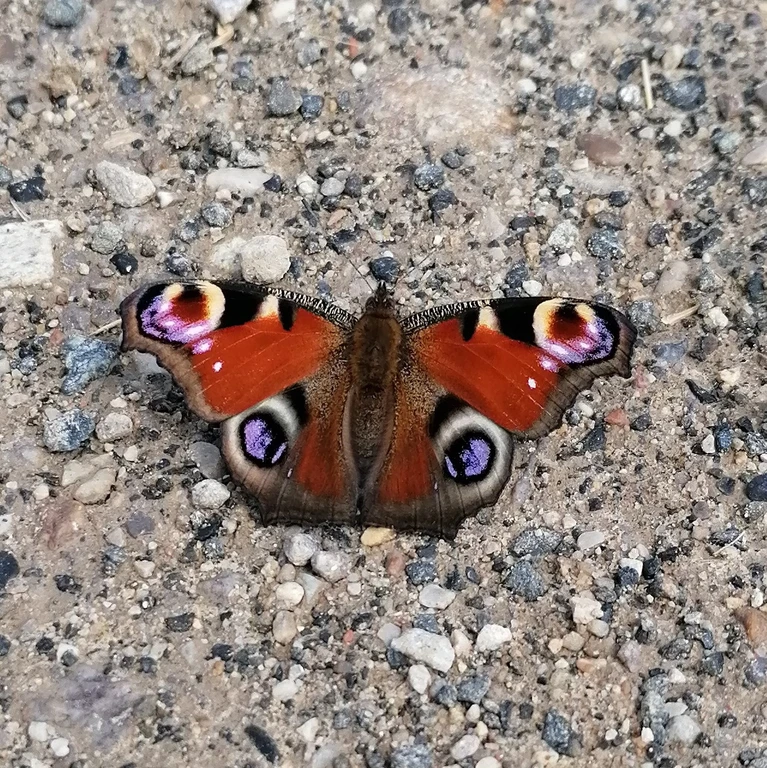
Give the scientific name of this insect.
Aglais io
